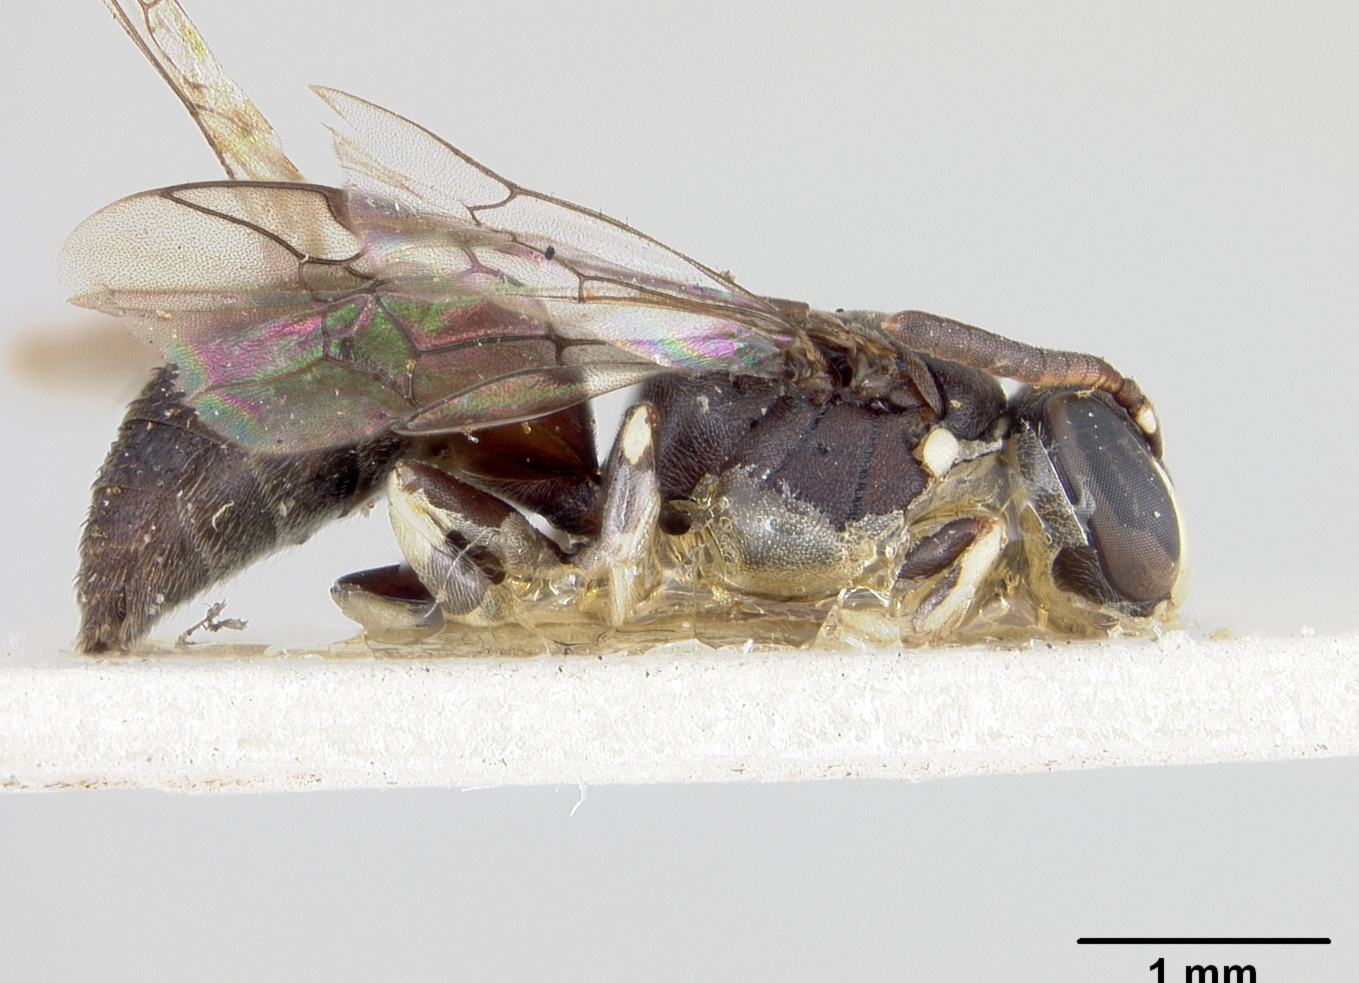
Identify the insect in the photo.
Prosopis eburniella
